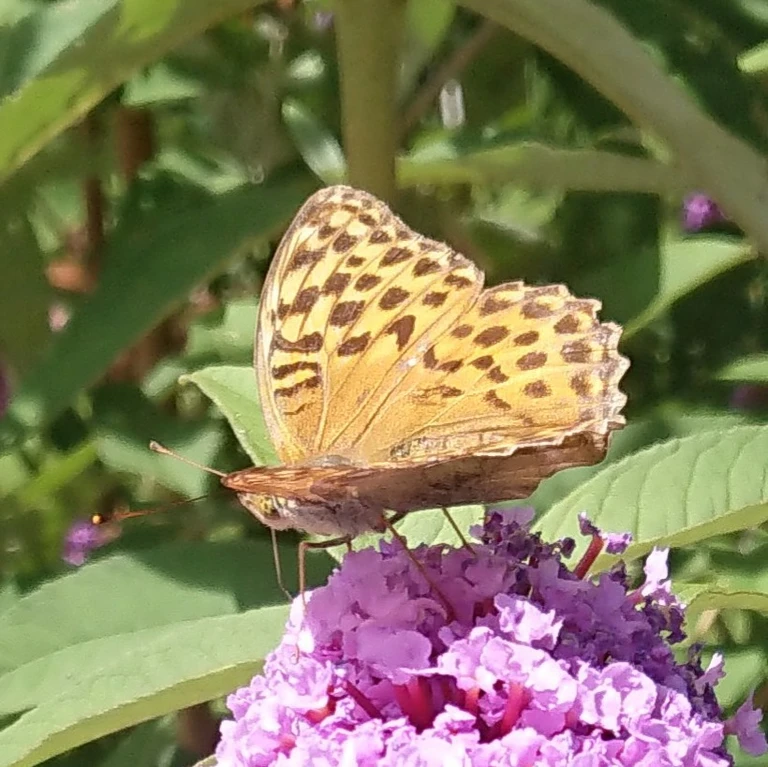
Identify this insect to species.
Argynnis paphia
